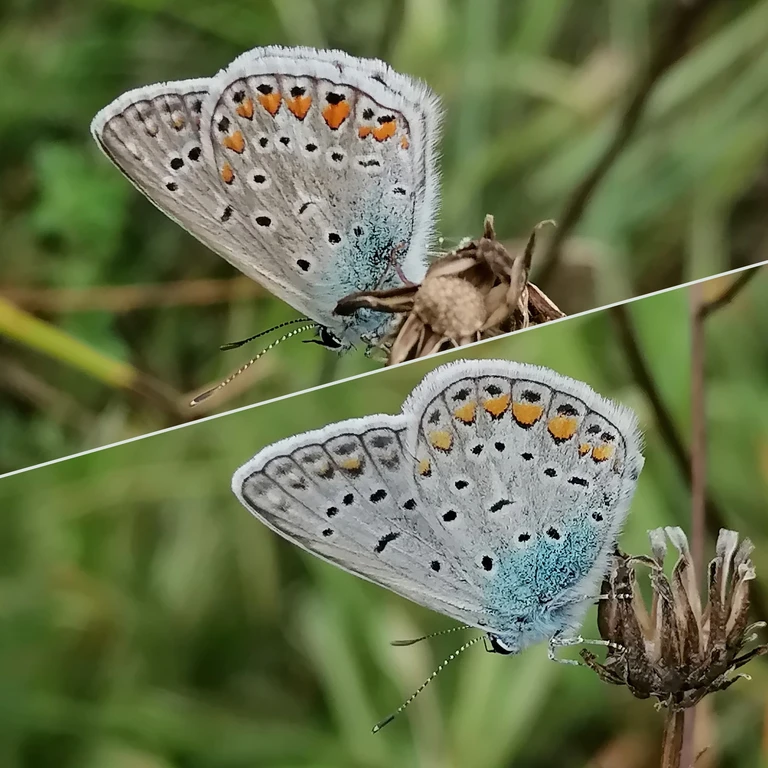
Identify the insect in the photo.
Polyommatus icarus
